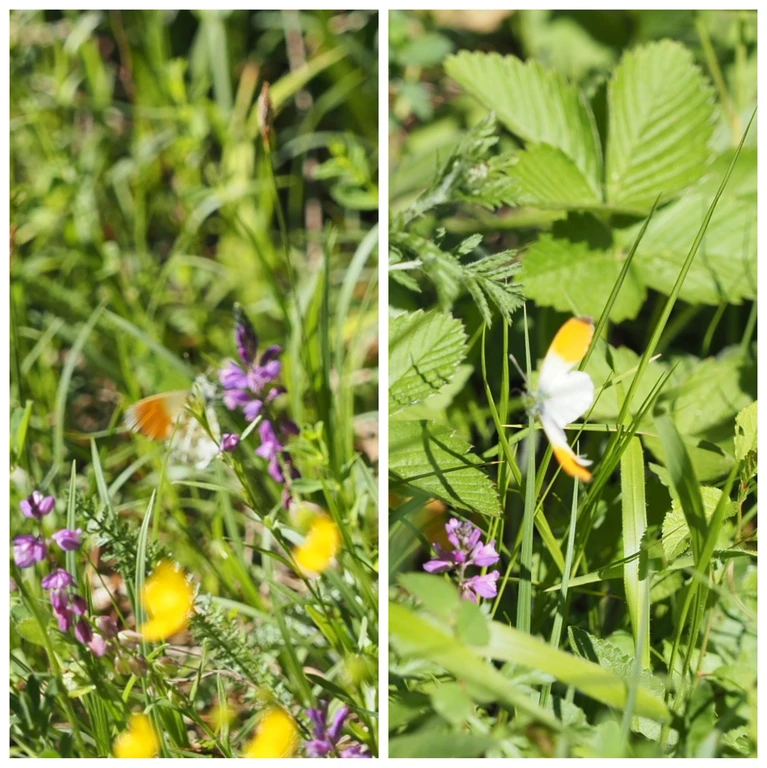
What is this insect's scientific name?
Anthocharis cardamines
